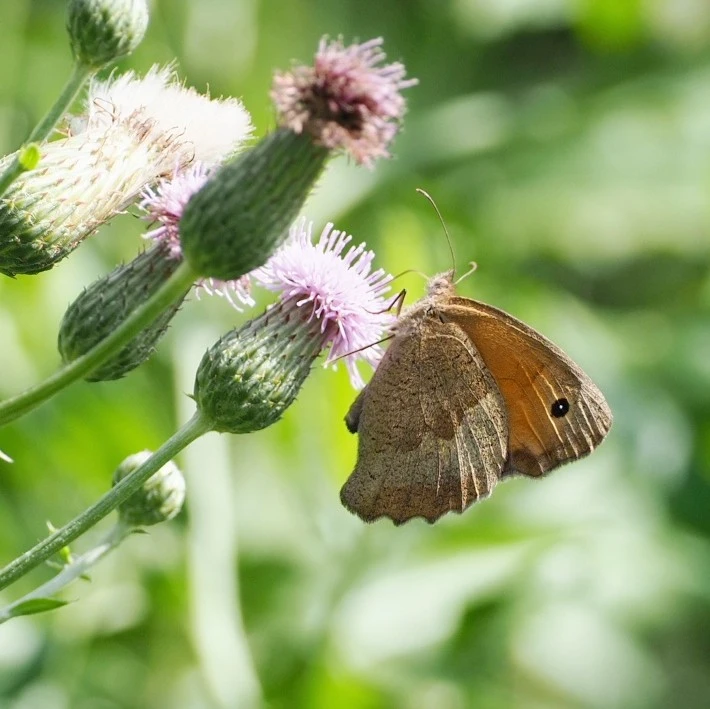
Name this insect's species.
Maniola jurtina
